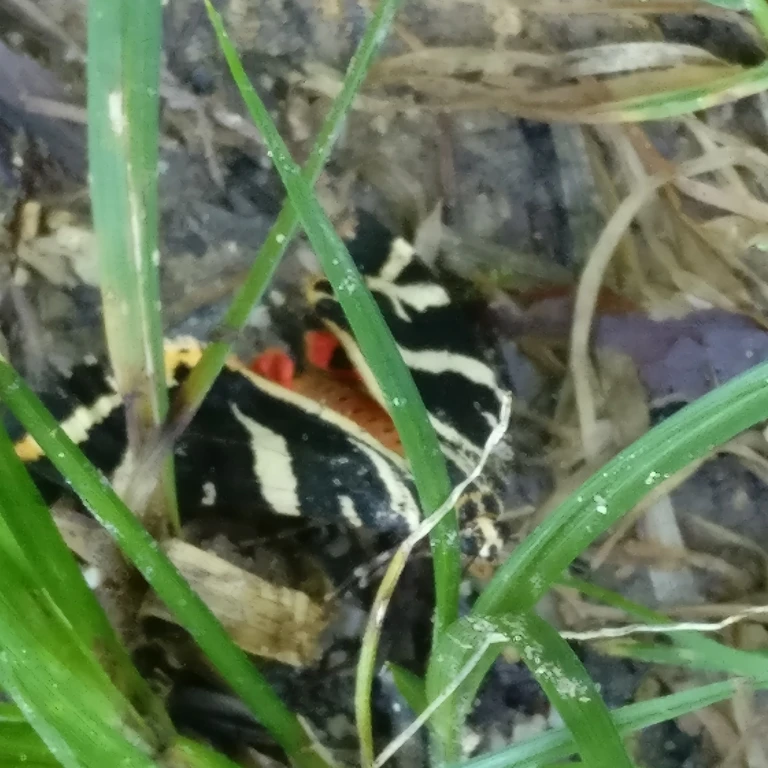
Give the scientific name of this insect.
Euplagia quadripunctaria
